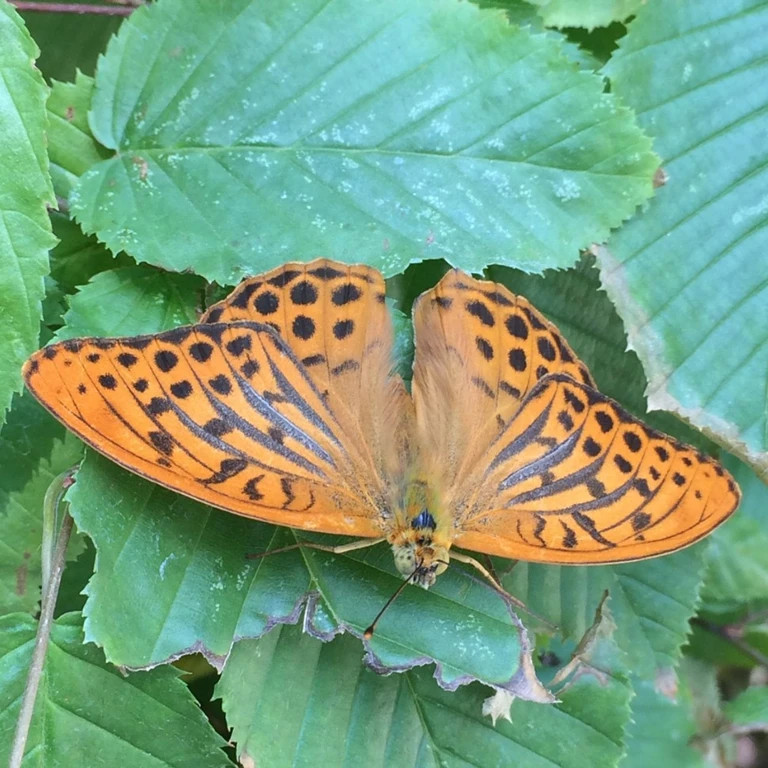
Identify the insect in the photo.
Argynnis paphia
